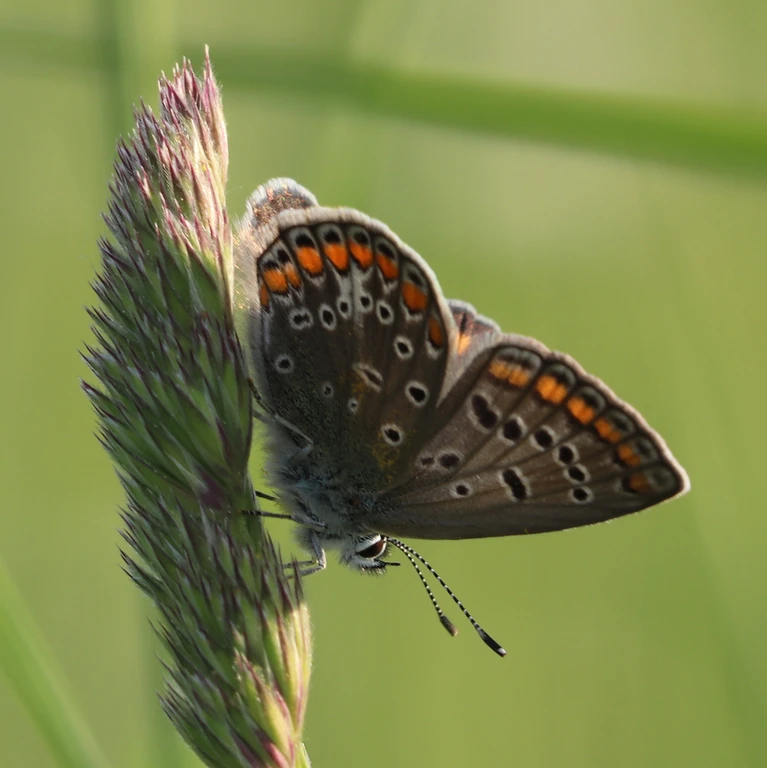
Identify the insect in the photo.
Polyommatus icarus
